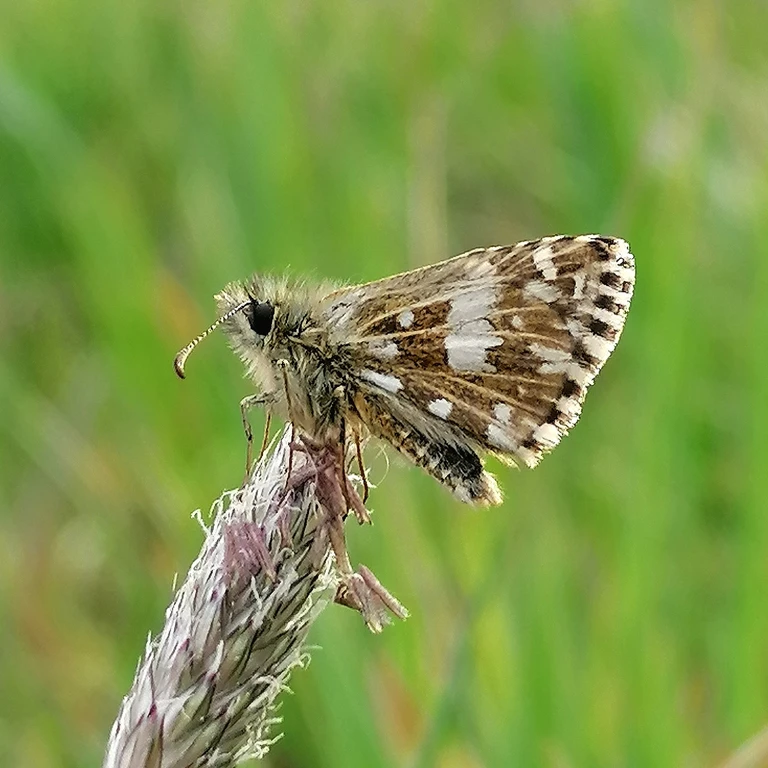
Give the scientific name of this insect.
Pyrgus malvae
